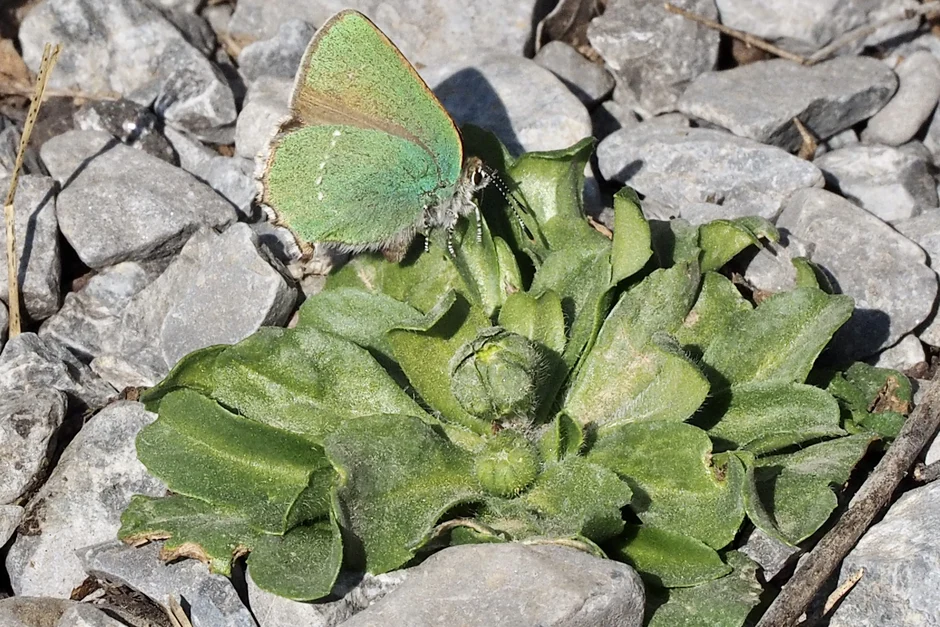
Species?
Callophrys rubi
